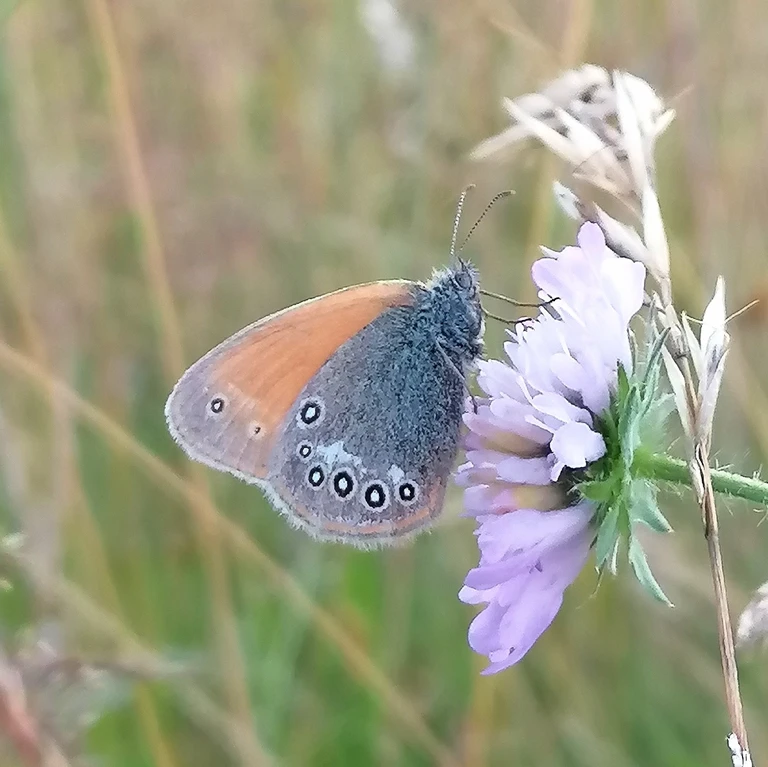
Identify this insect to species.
Coenonympha glycerion (also Coenonympha iphis)
